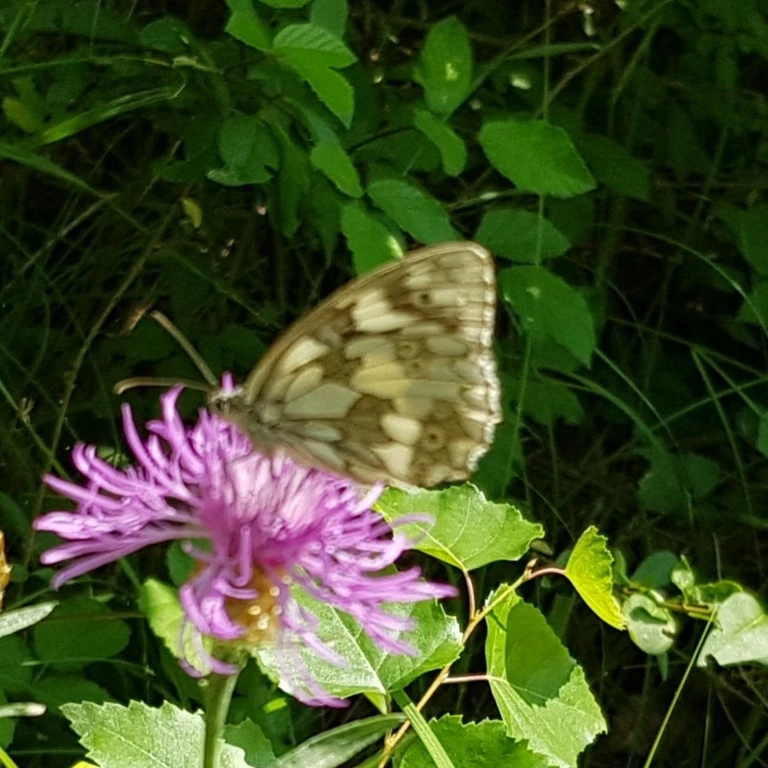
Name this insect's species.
Melanargia galathea
